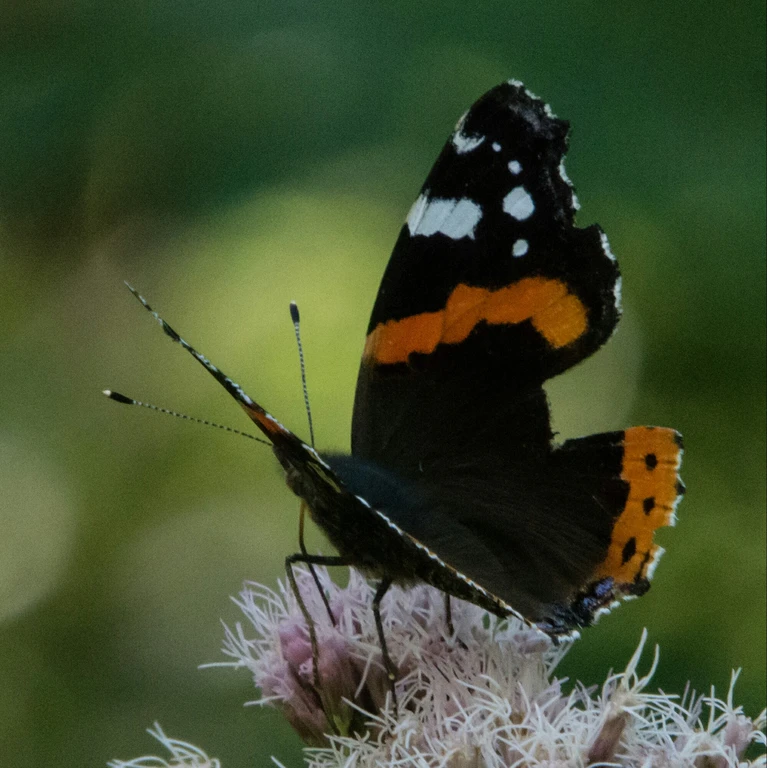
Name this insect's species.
Vanessa atalanta
